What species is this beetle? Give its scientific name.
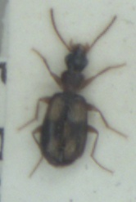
Calodromius spilotus
